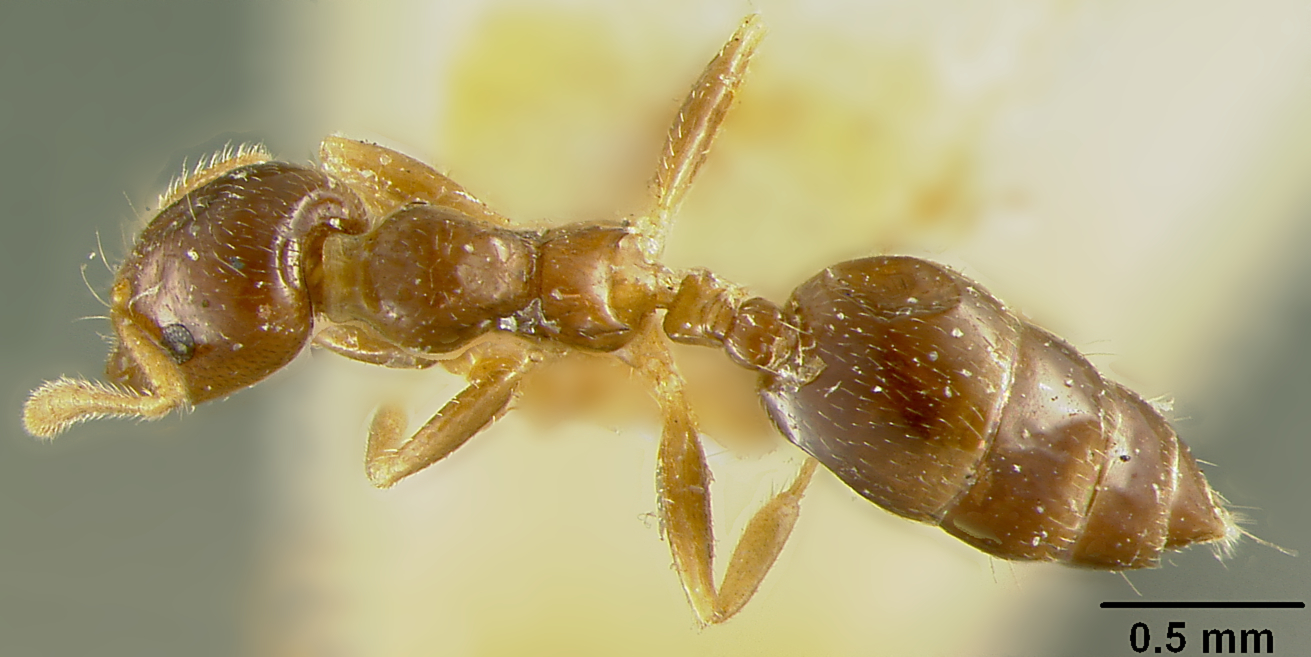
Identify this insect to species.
Crematogaster borneensis
